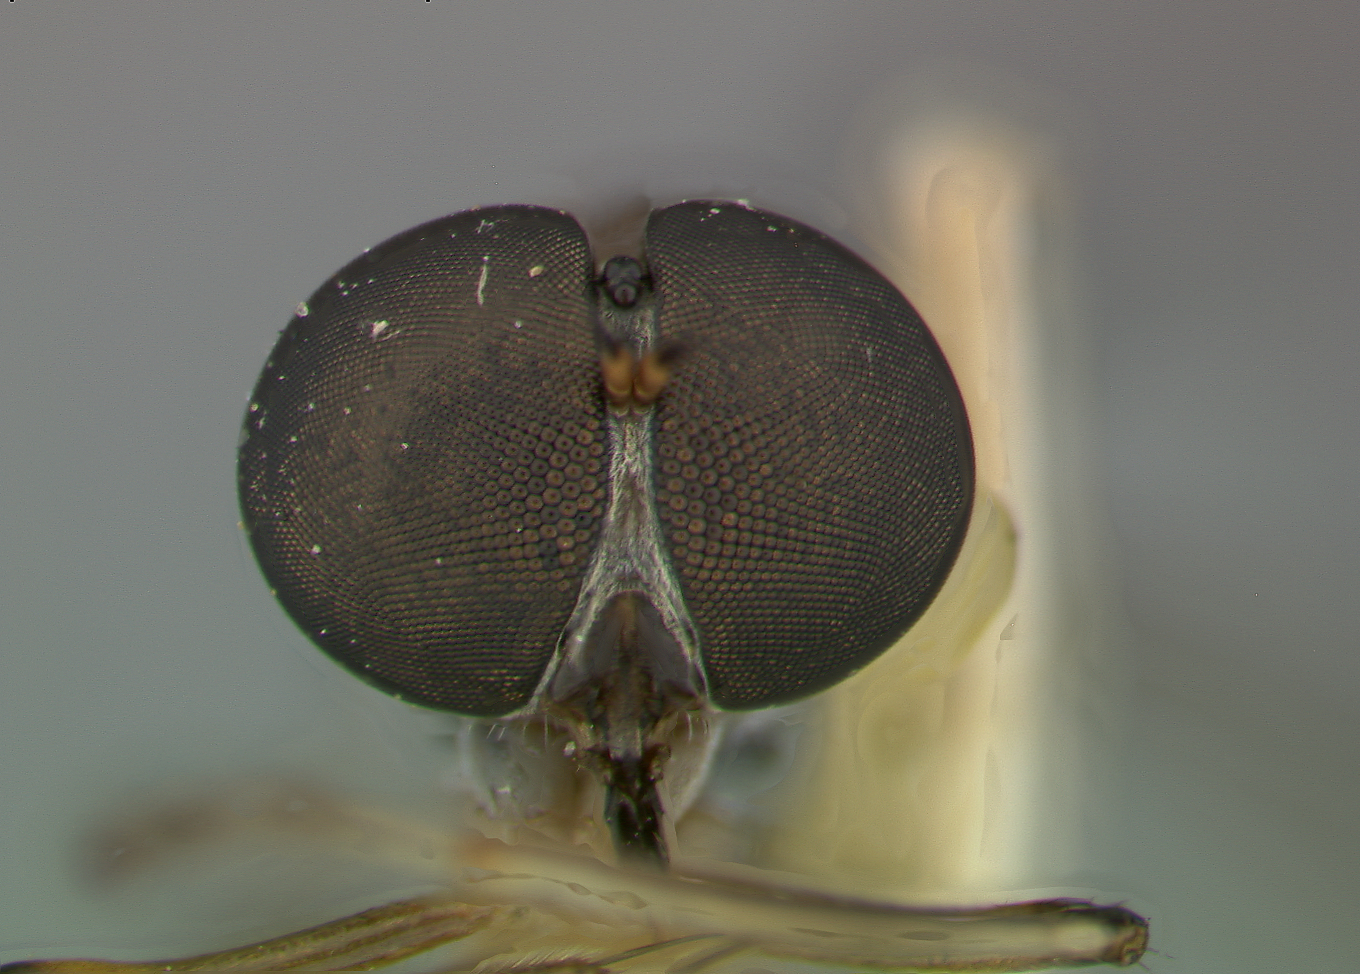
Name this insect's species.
Leptogaster bengryi
